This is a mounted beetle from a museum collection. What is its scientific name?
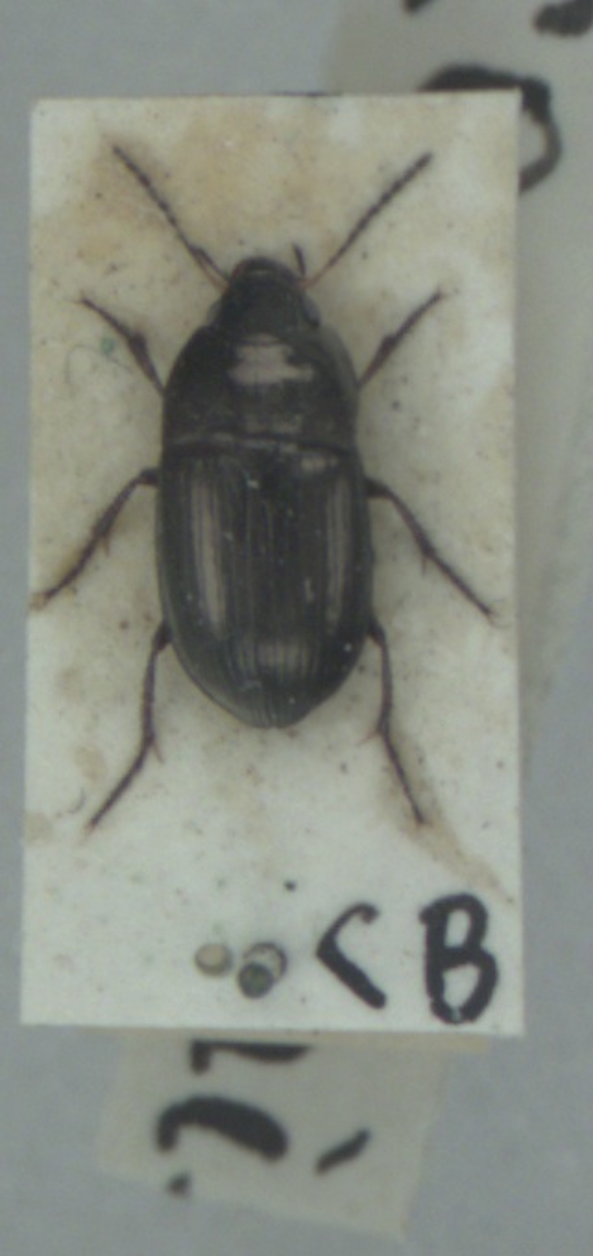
Amara communis
